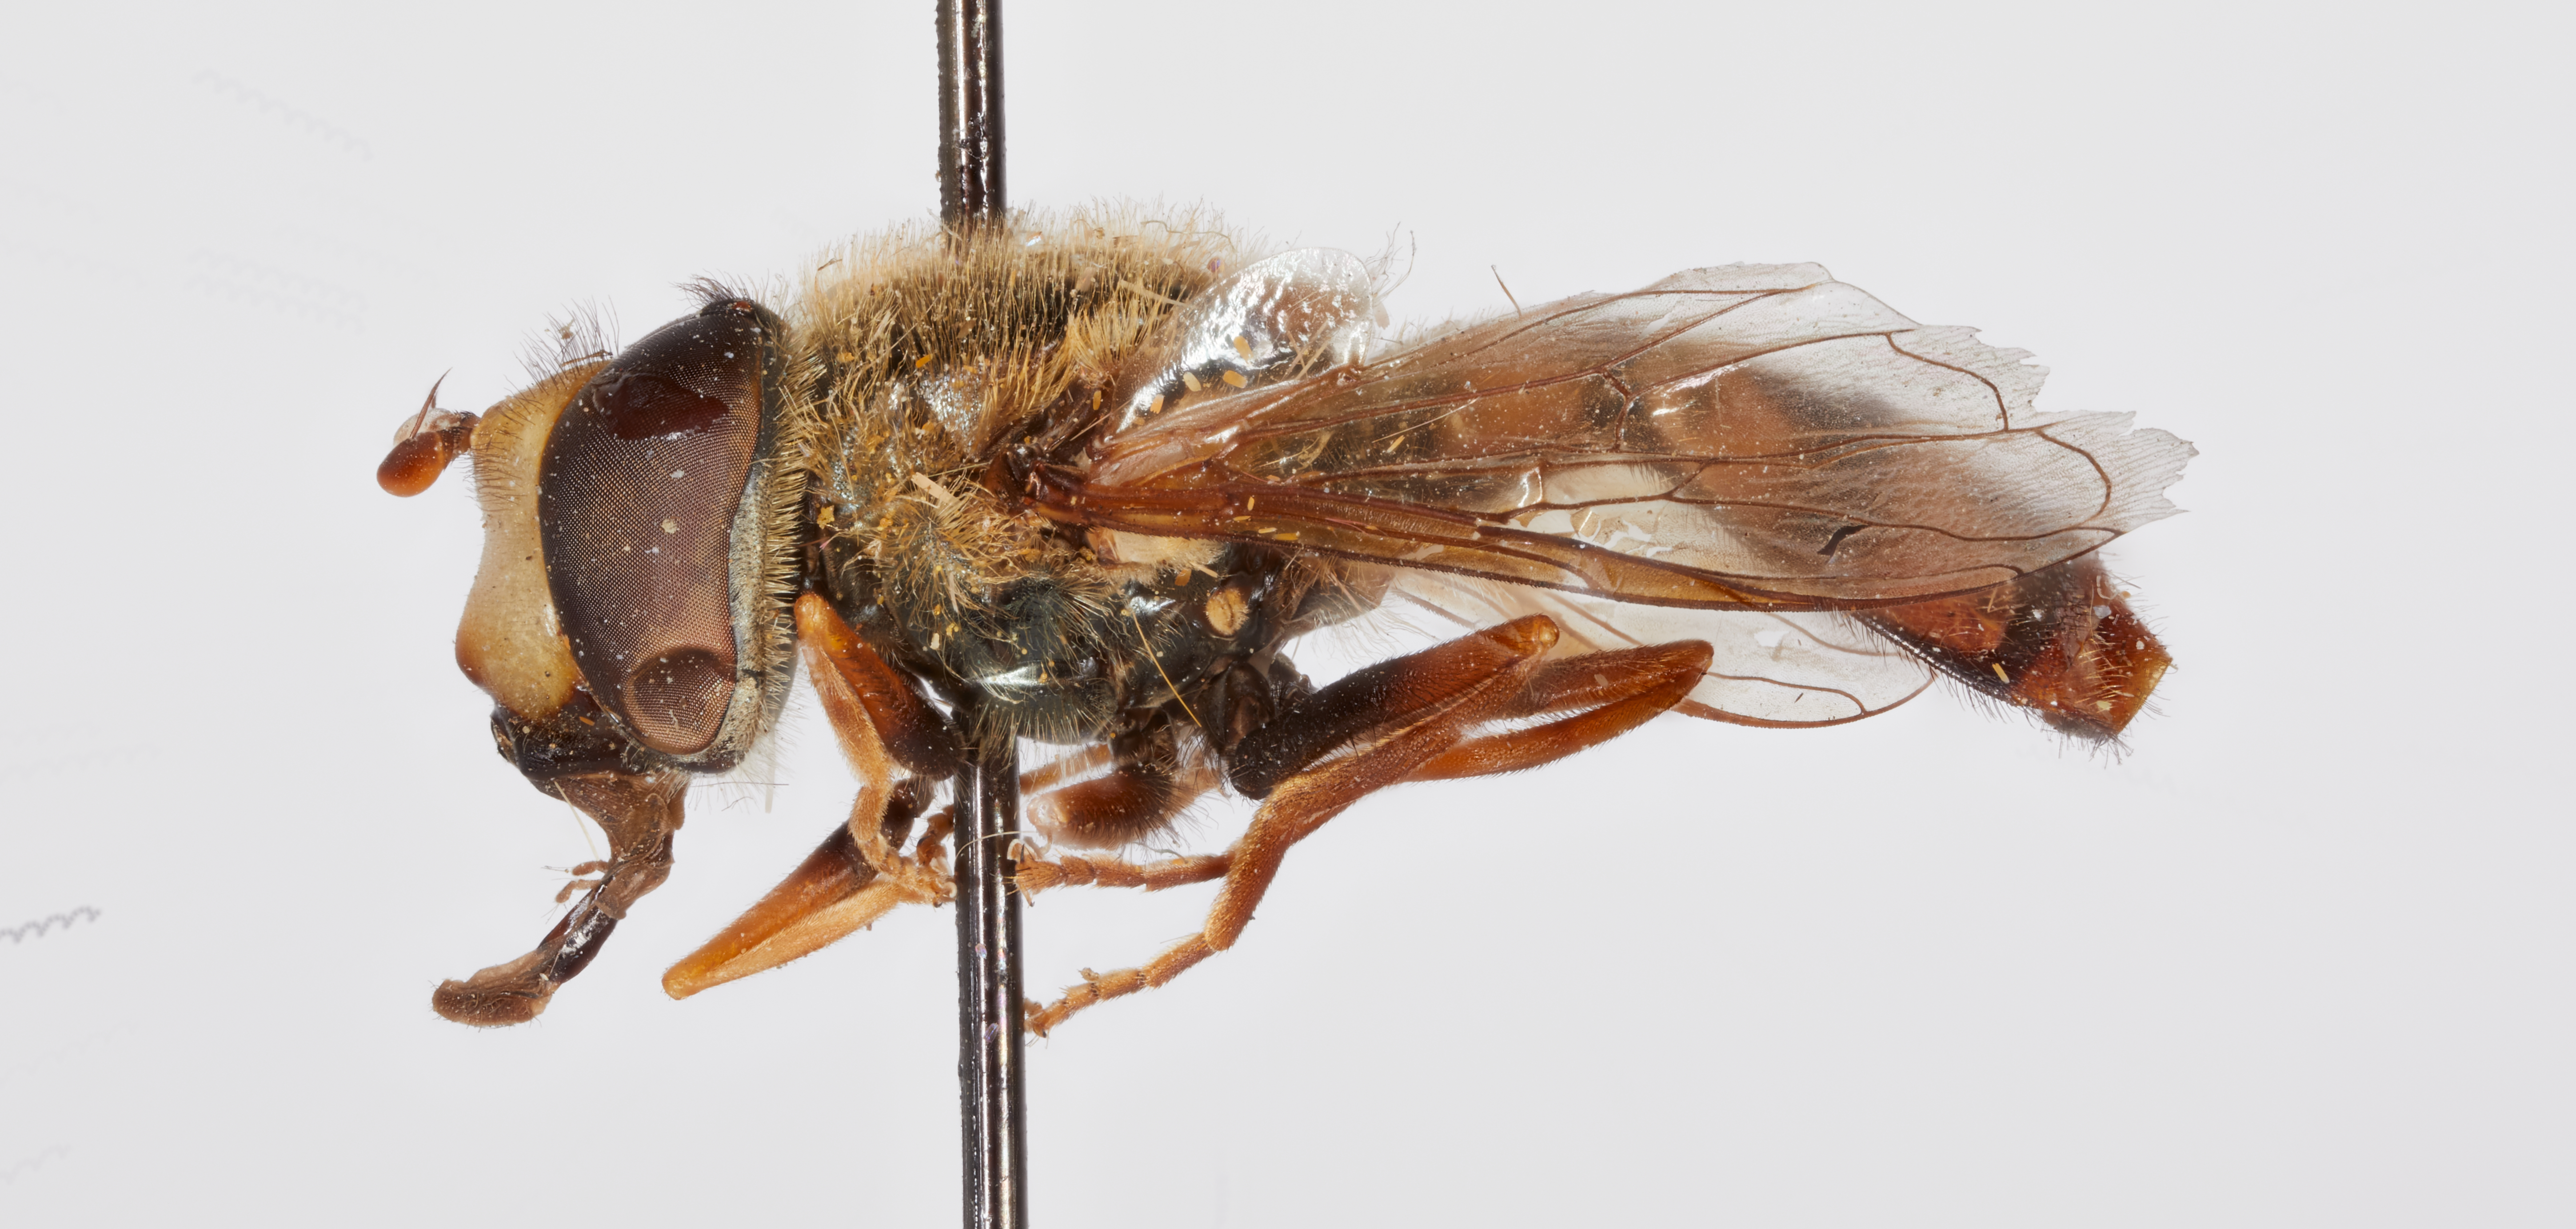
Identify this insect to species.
Eupeodes montivagus
